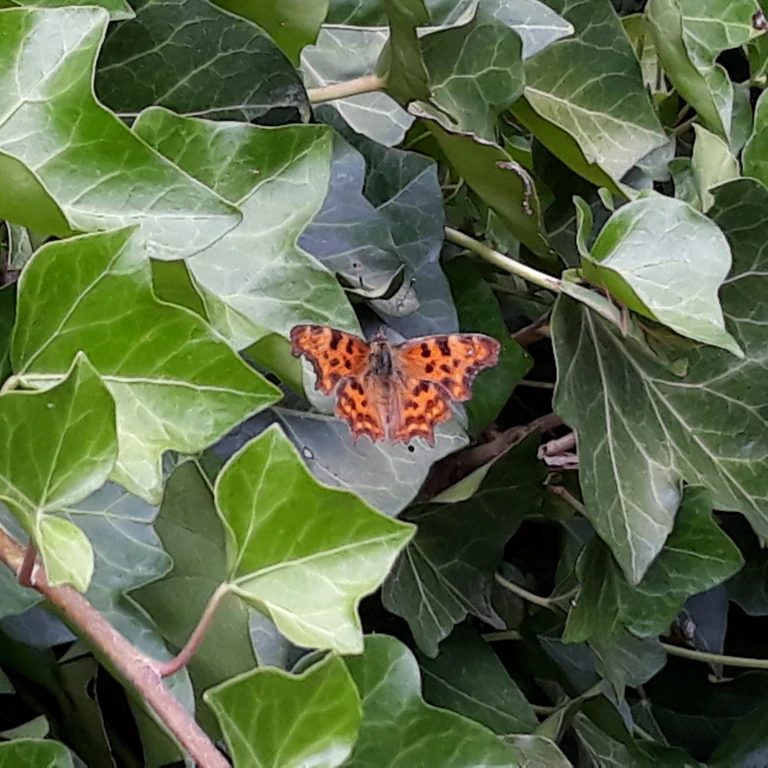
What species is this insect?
Polygonia c-album
